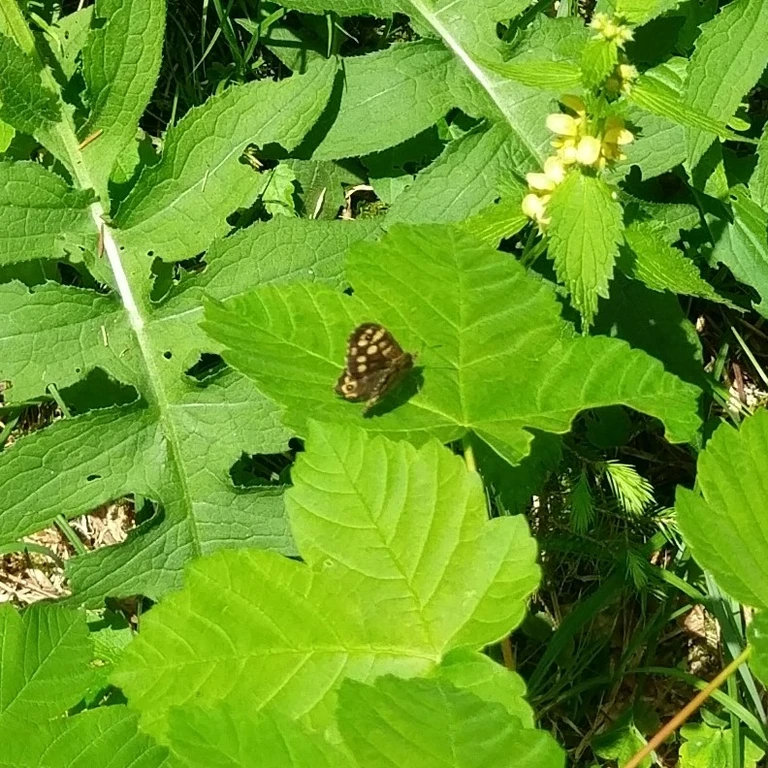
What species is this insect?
Pararge aegeria
